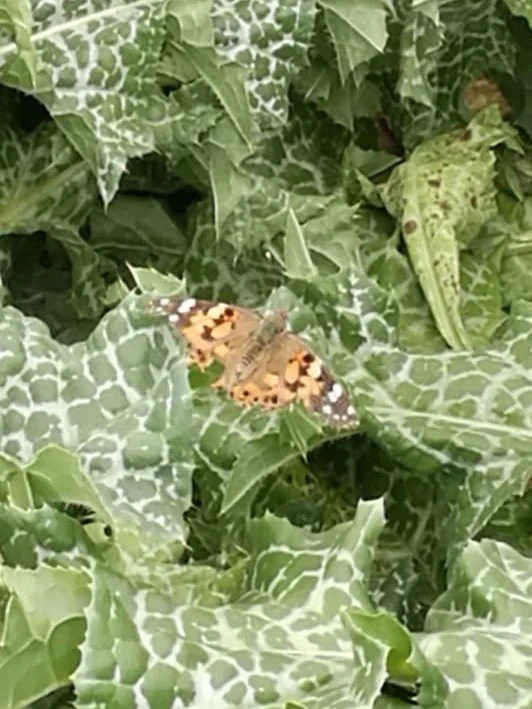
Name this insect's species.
Vanessa cardui
